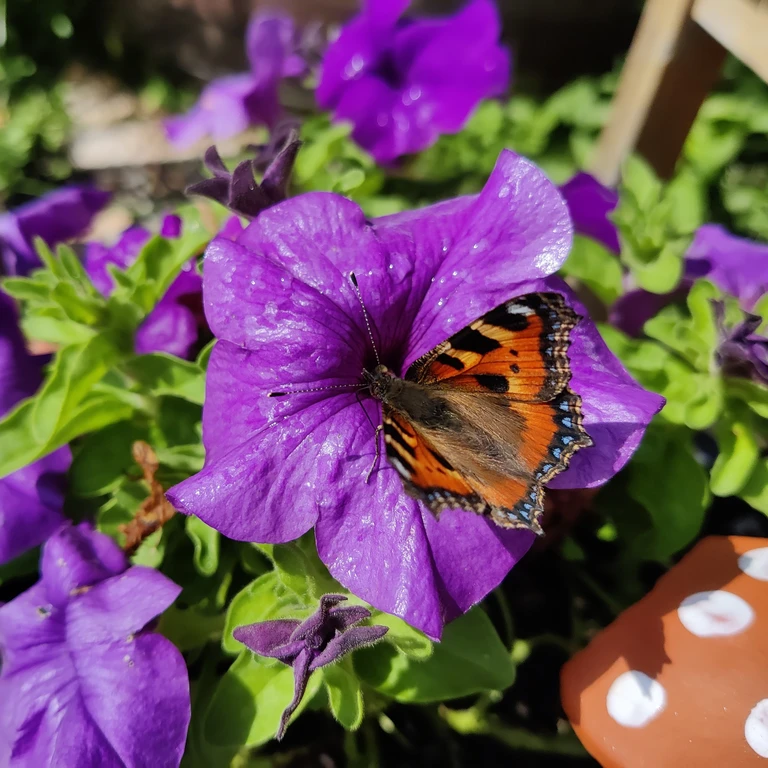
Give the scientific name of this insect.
Aglais urticae
